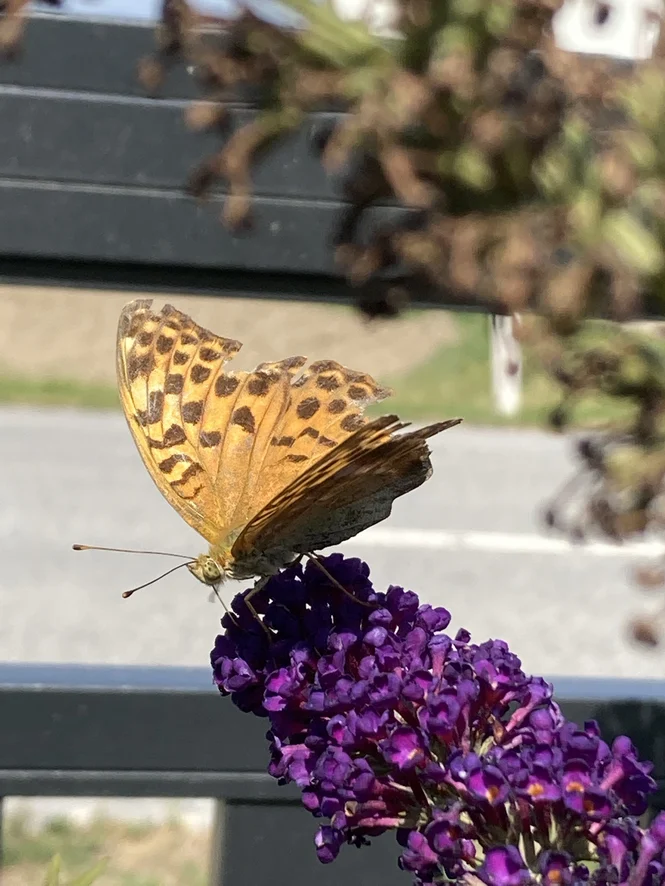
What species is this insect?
Argynnis paphia
